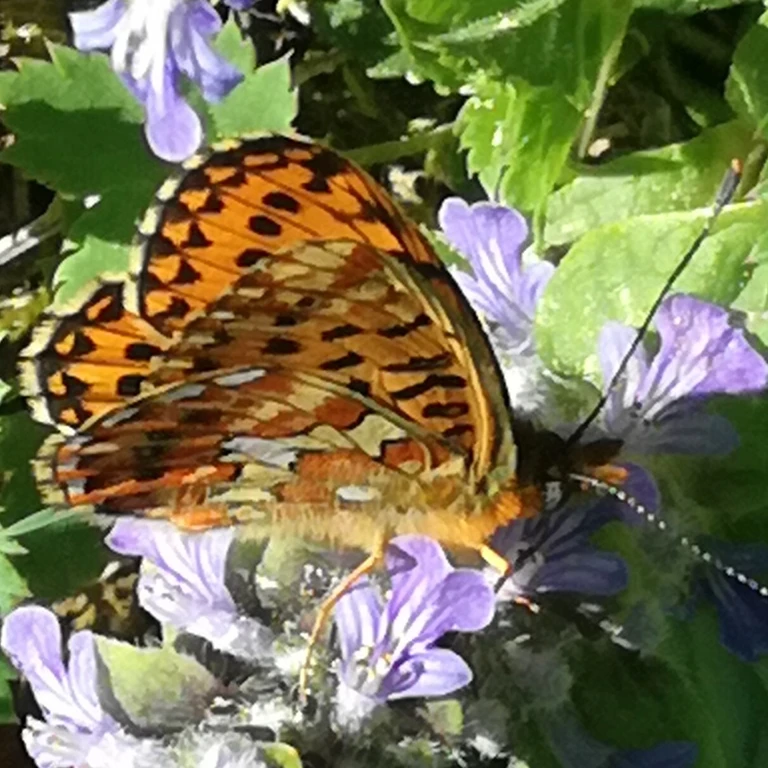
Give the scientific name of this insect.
Boloria euphrosyne (also Clossiana euphrosyne)
